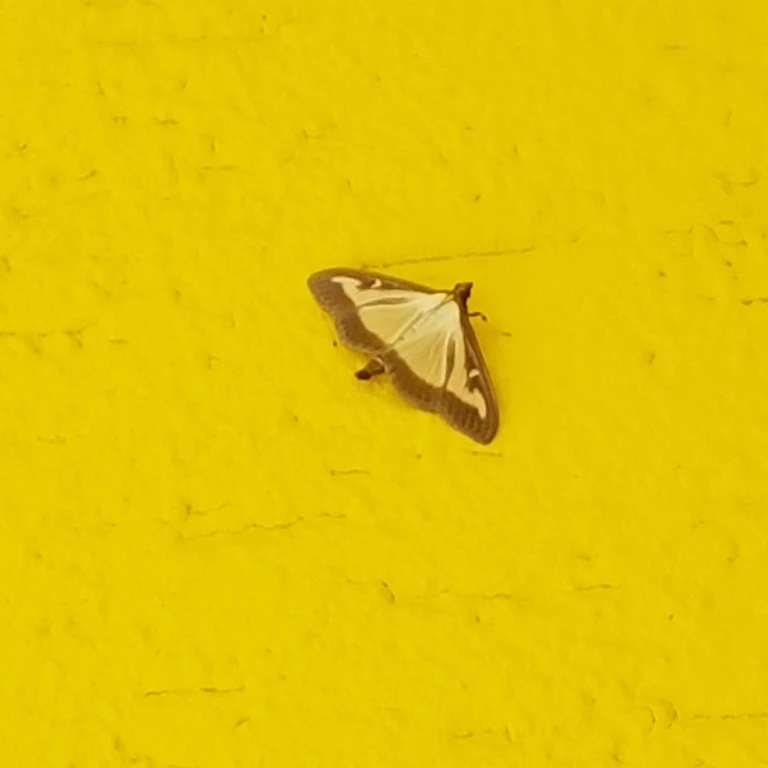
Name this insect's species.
Cydalima perspectalis
